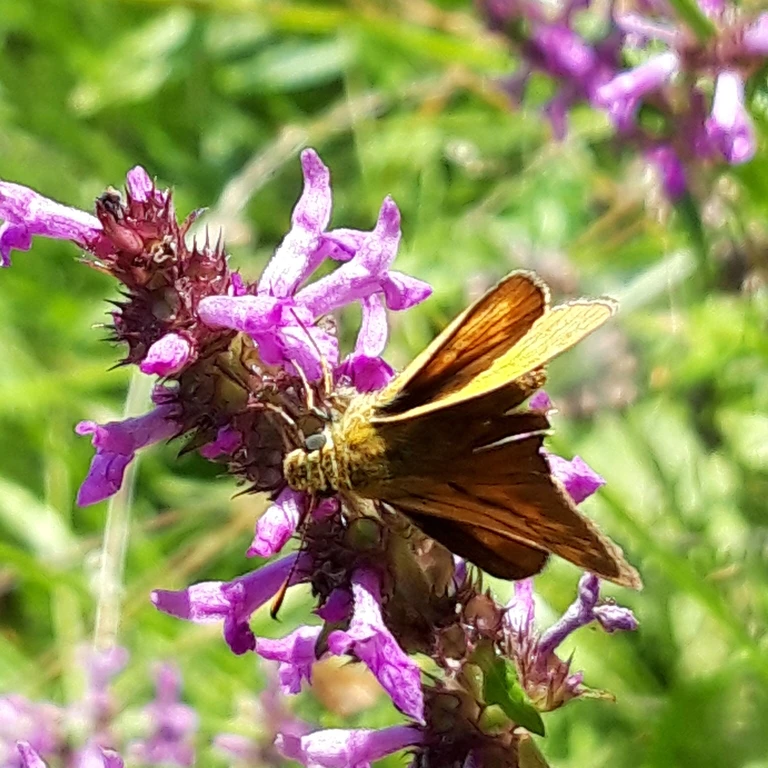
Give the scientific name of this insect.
Ochlodes sylvanus (also Ochlodes venata)
